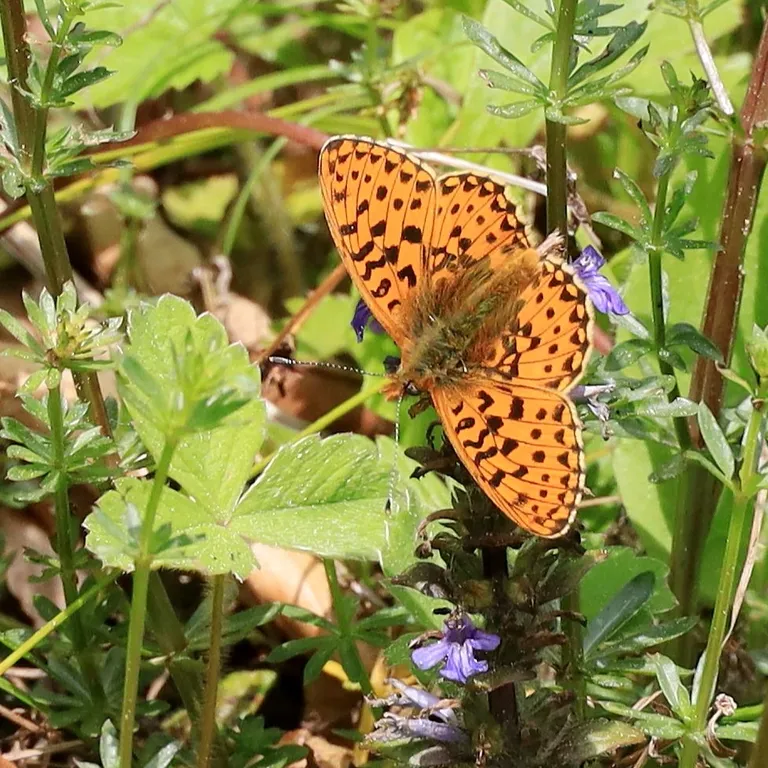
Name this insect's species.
Boloria euphrosyne (also Clossiana euphrosyne)
